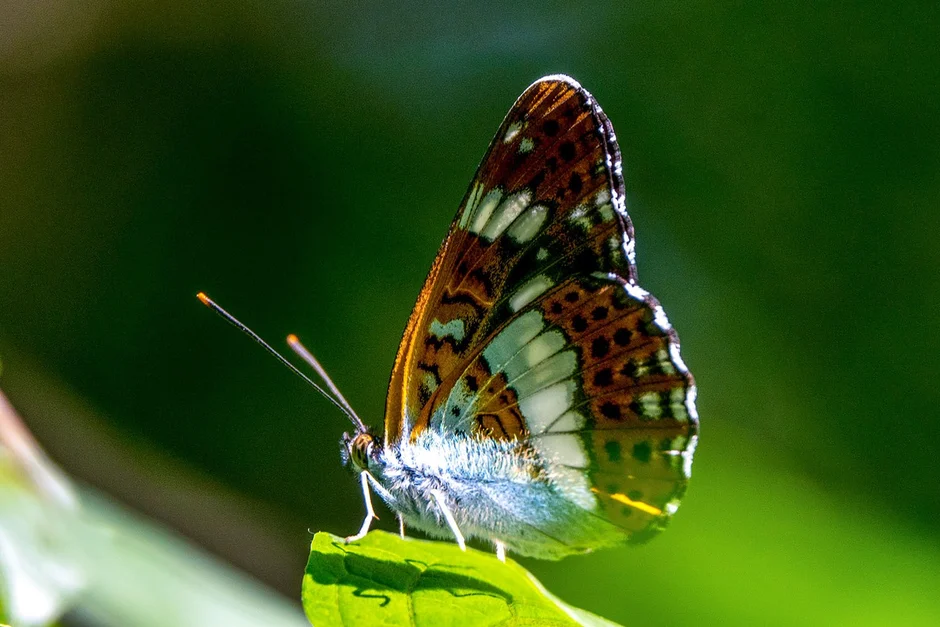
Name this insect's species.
Limenitis camilla (also Ladoga camilla)
